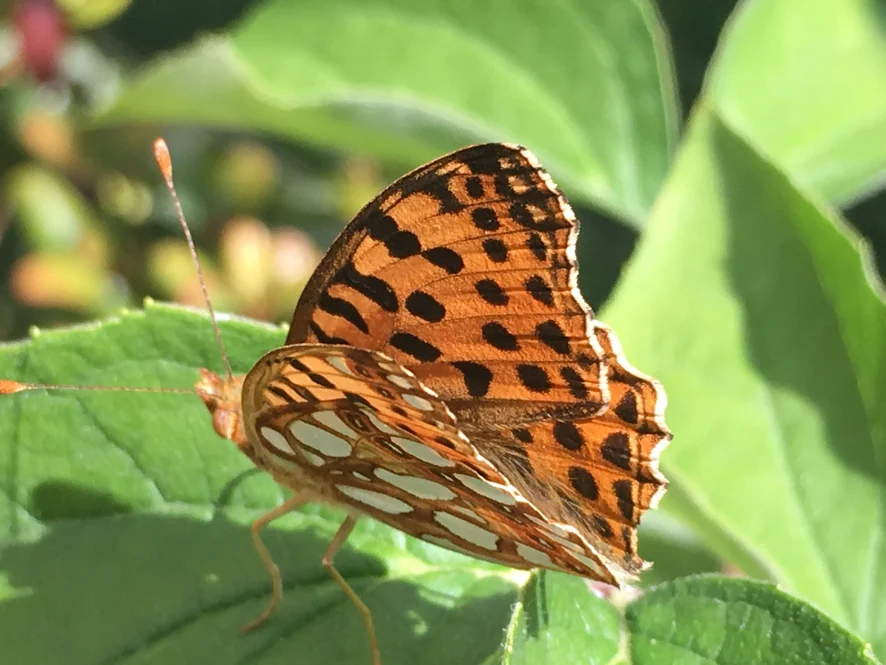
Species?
Issoria lathonia
